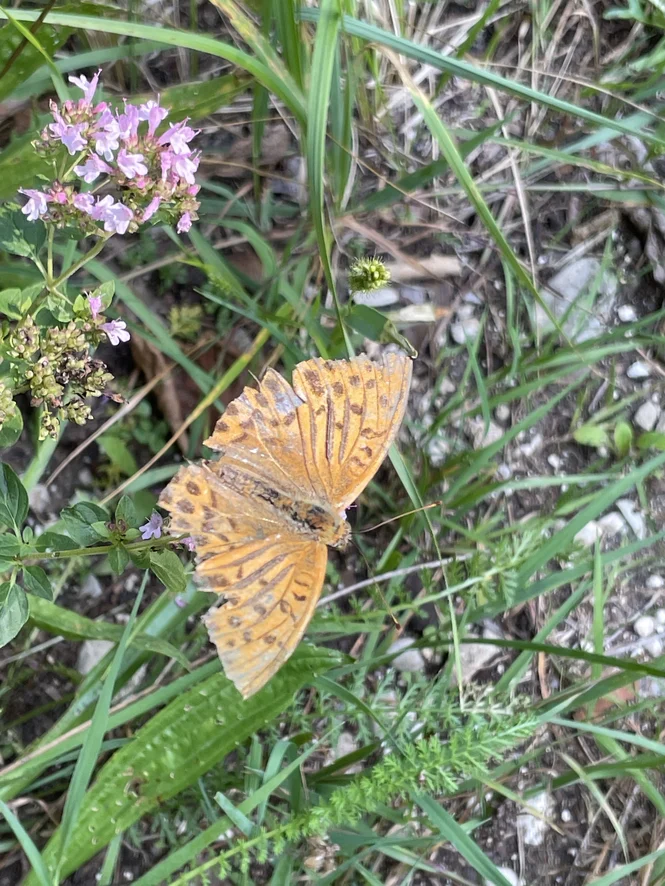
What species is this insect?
Argynnis paphia
